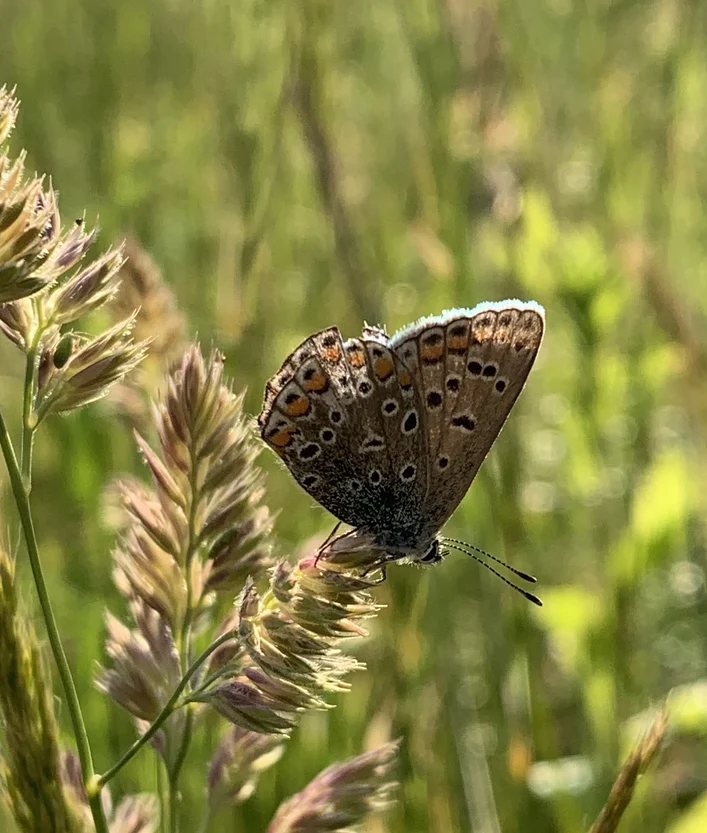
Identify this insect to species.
Polyommatus icarus
